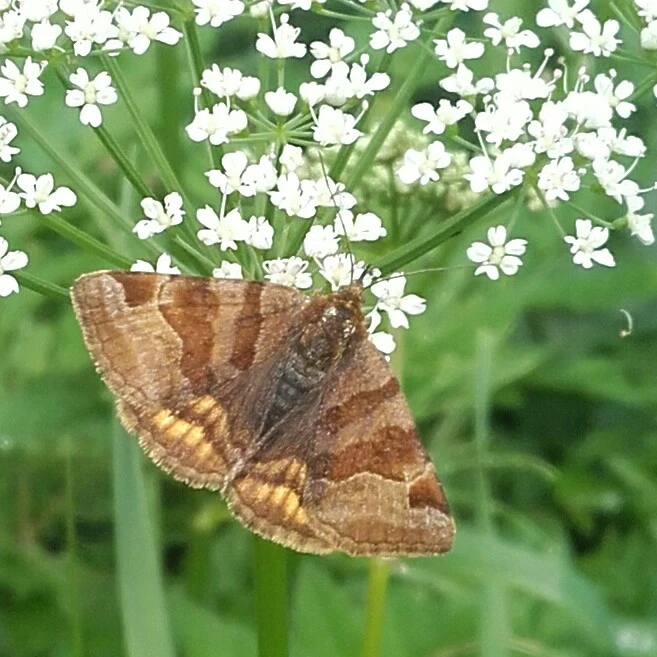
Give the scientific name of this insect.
Euclidia glyphica
